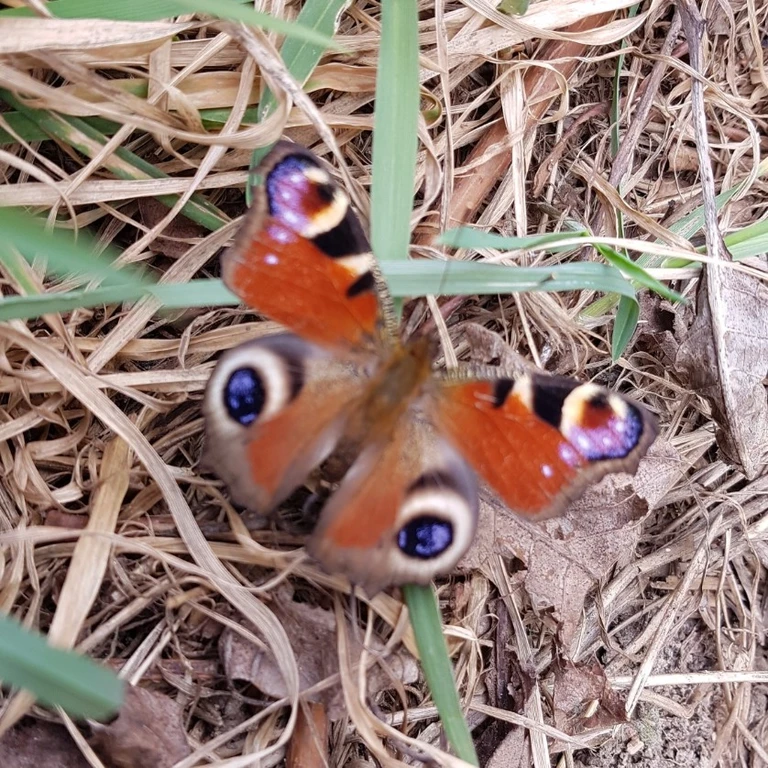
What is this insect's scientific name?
Aglais io
